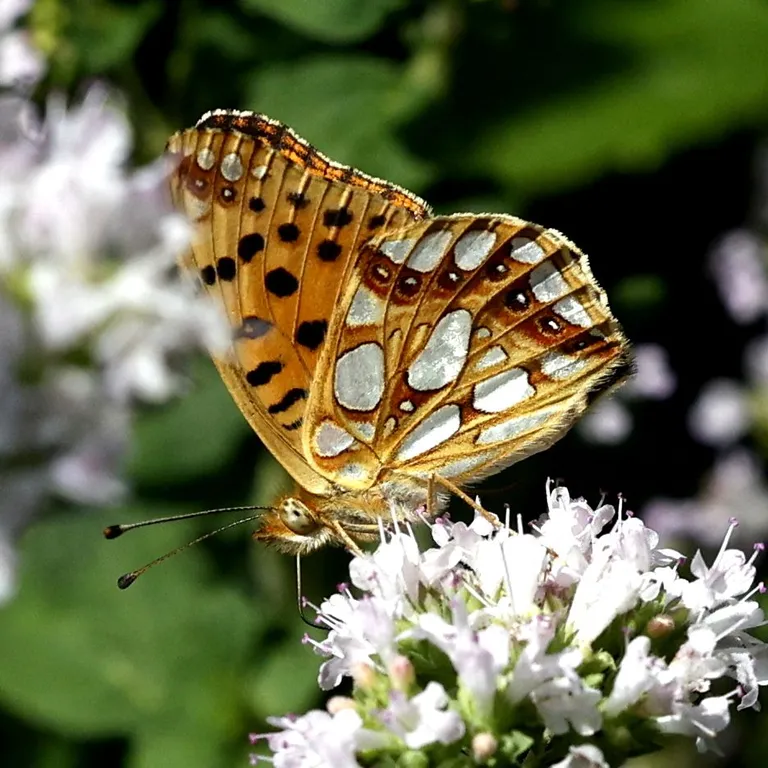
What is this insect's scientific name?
Issoria lathonia
